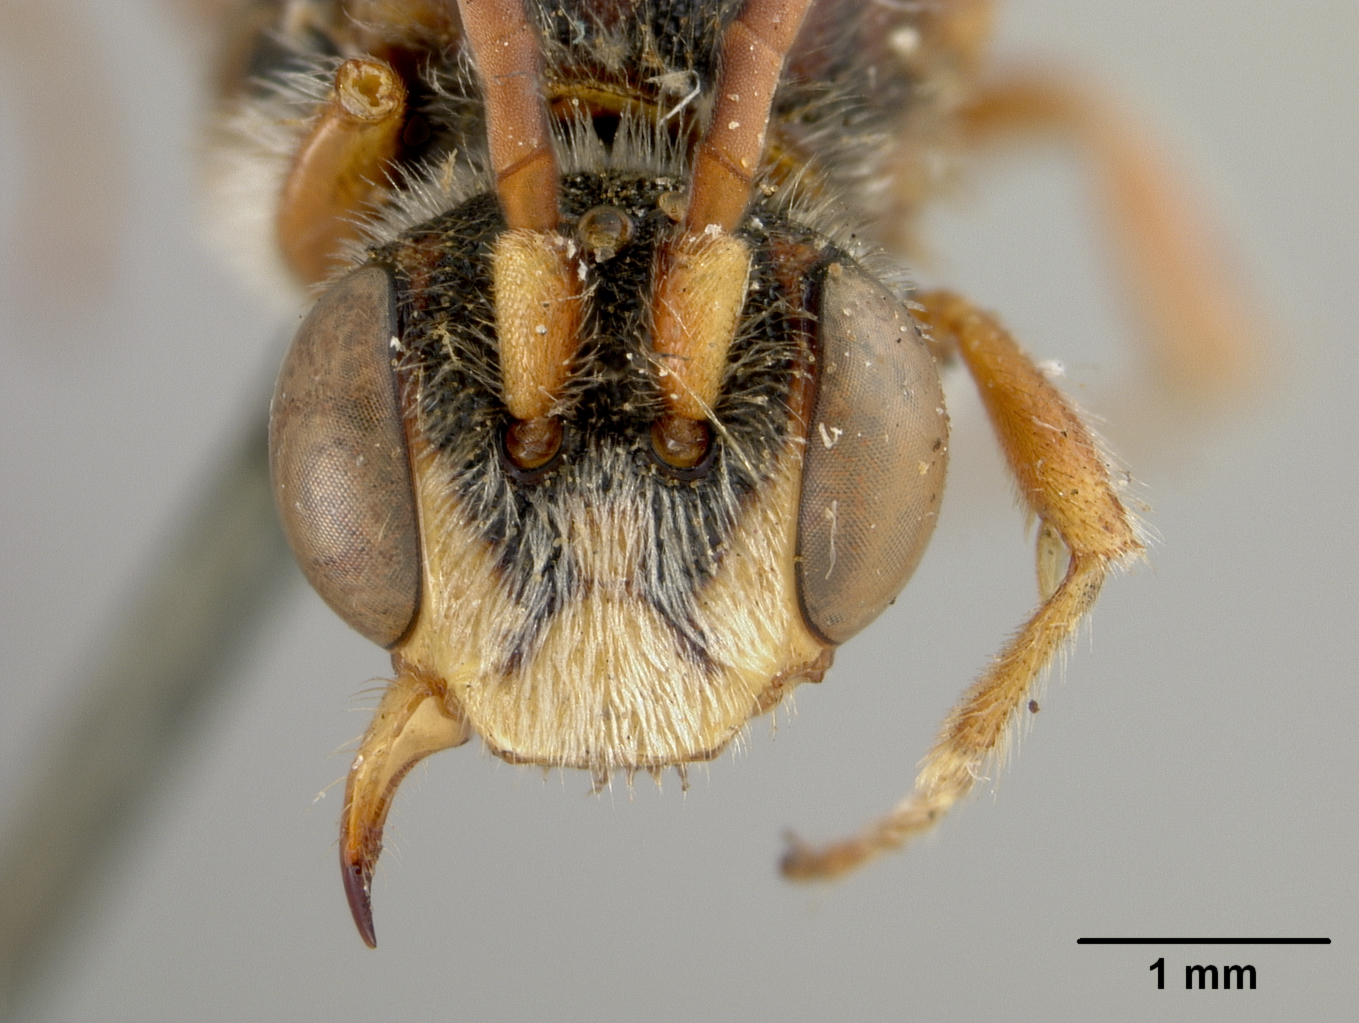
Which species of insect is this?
Nomada armatella
